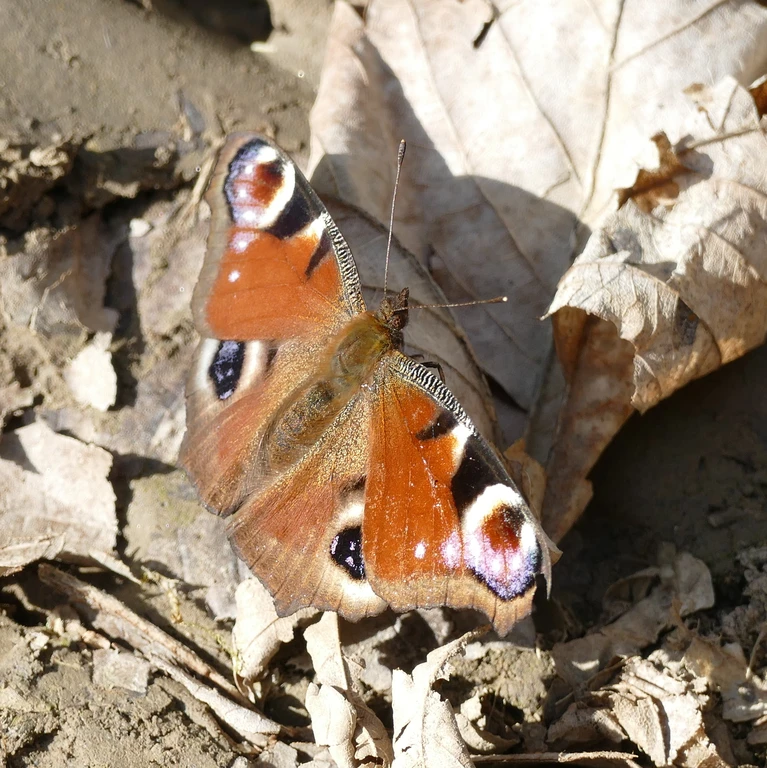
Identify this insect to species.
Aglais io
